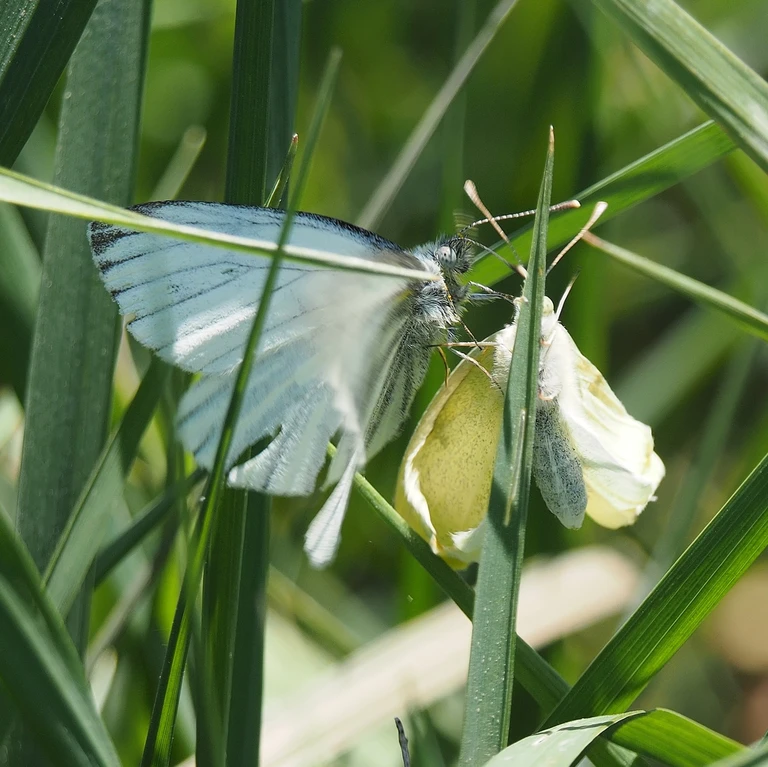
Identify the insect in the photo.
Pieris napi
